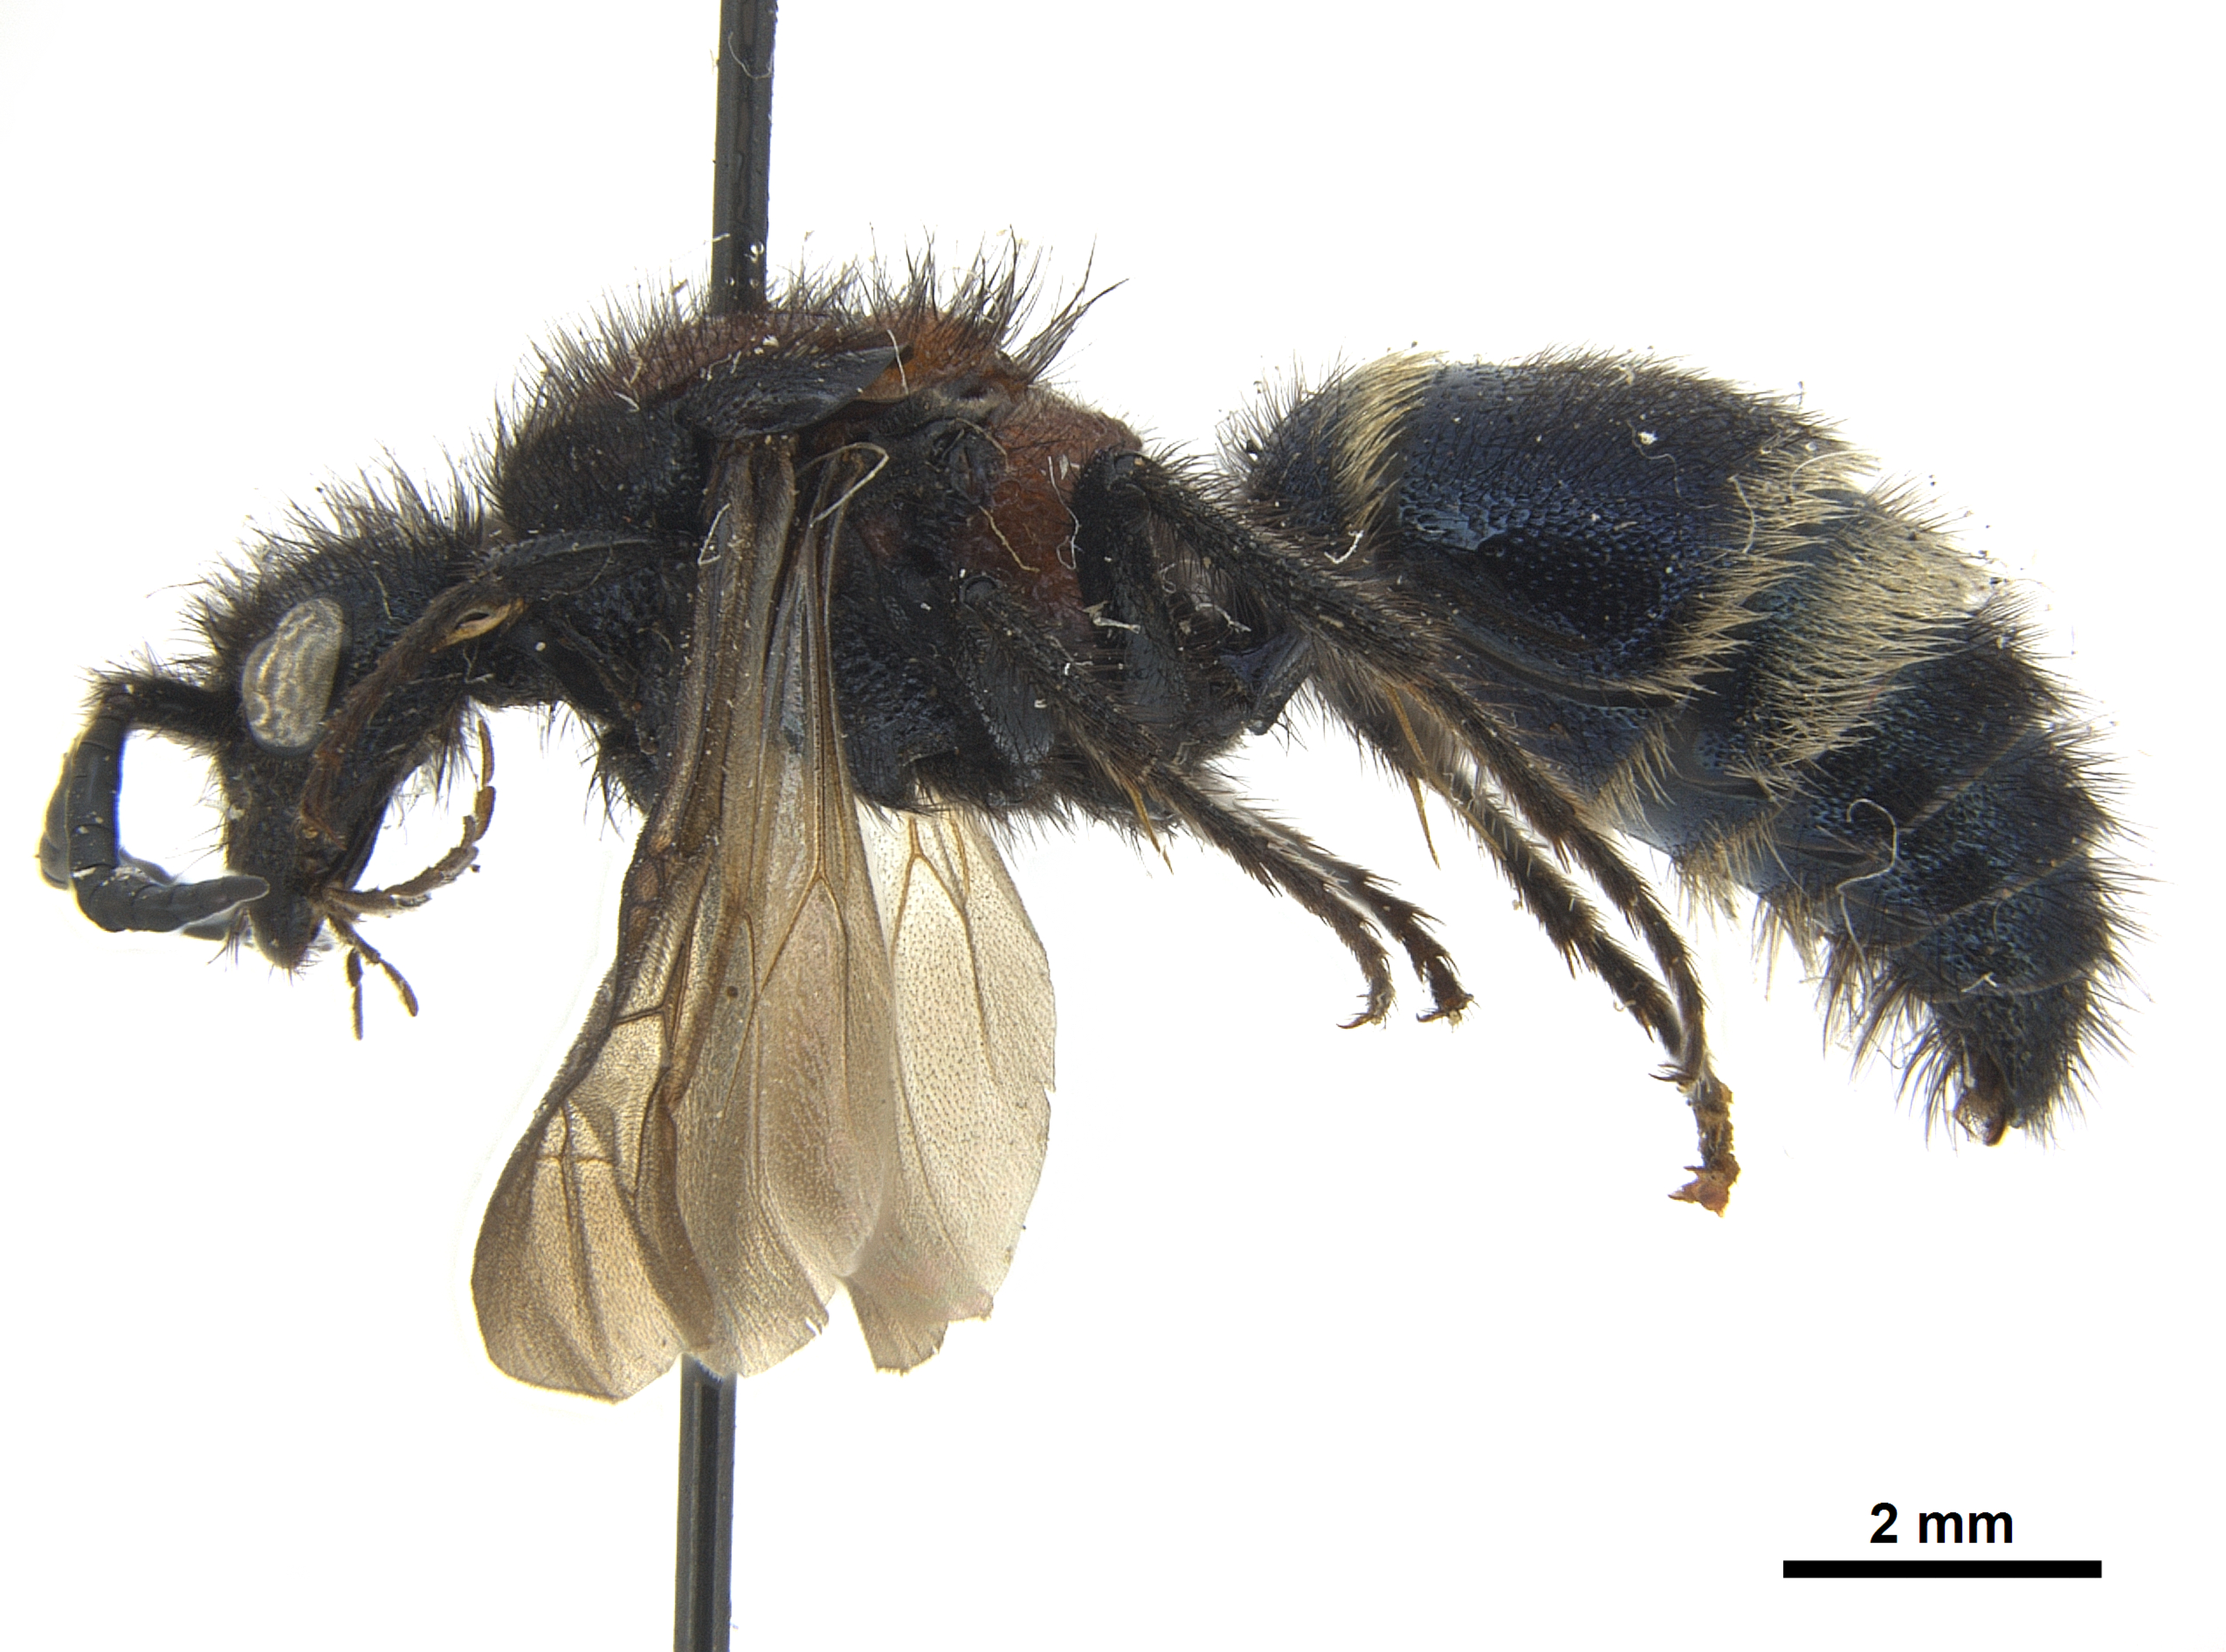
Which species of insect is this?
Mutilla europaea
